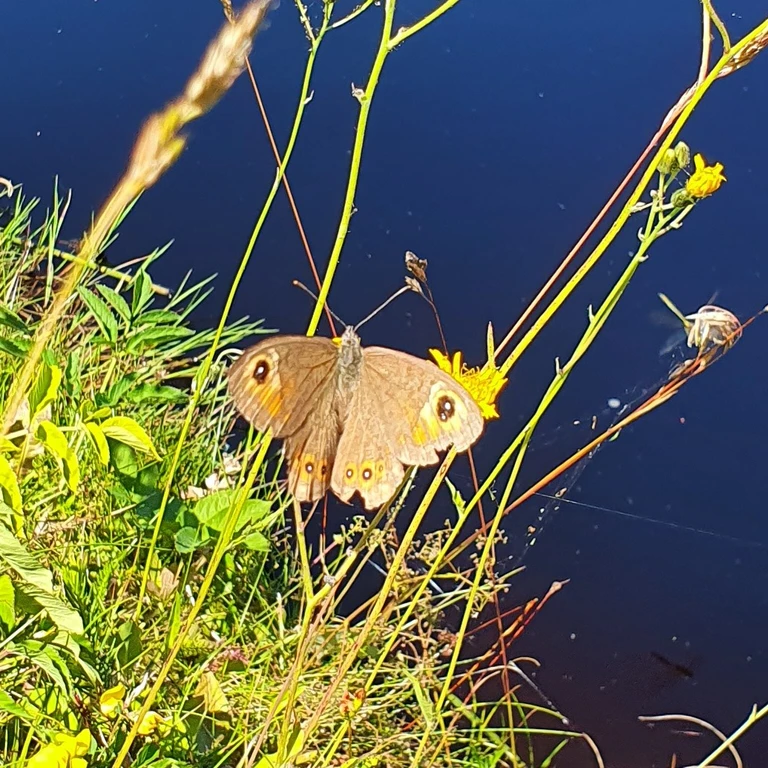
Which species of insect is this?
Lasiommata maera (also Pararge maera)
